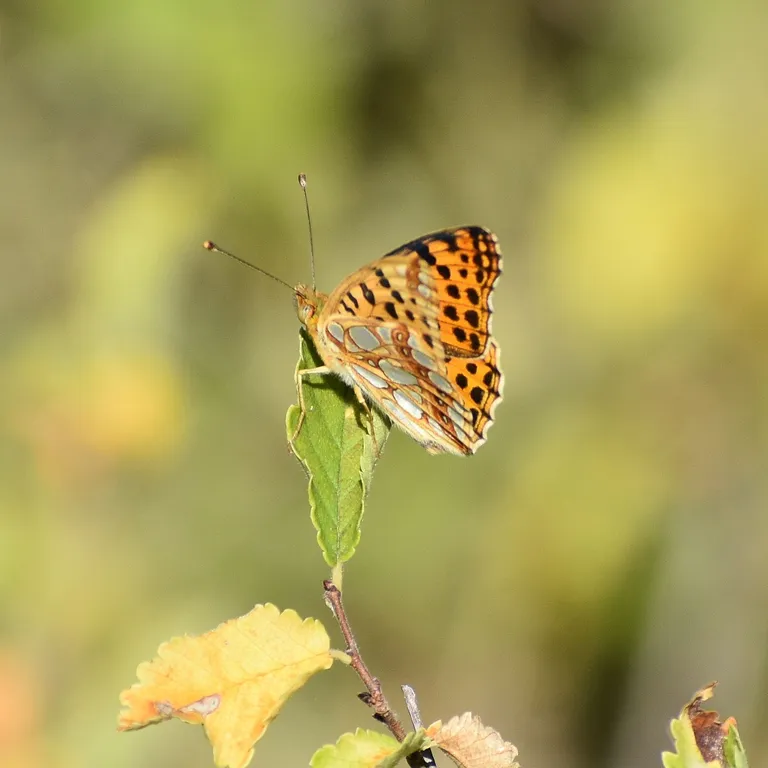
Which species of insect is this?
Issoria lathonia
